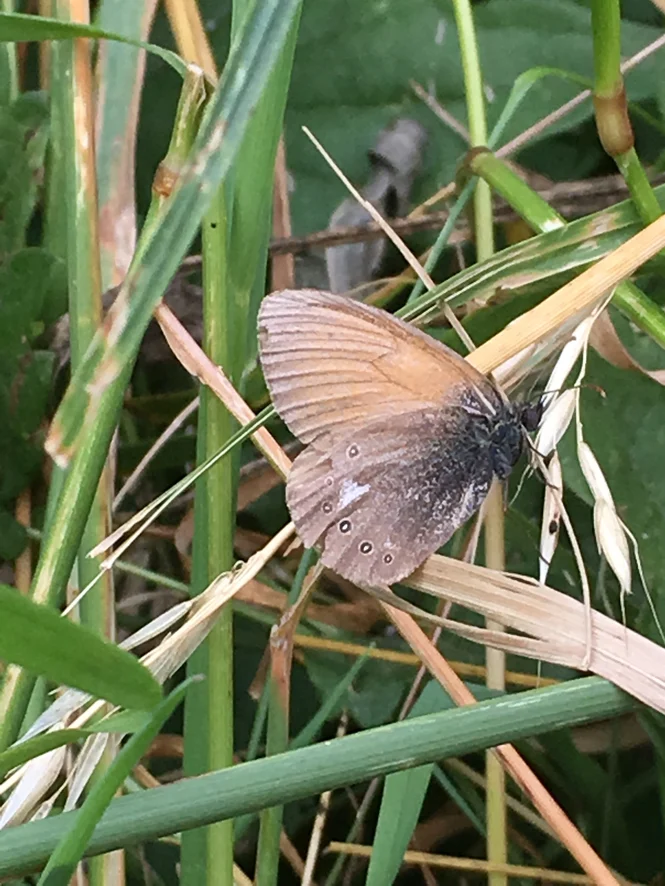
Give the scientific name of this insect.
Coenonympha glycerion (also Coenonympha iphis)
